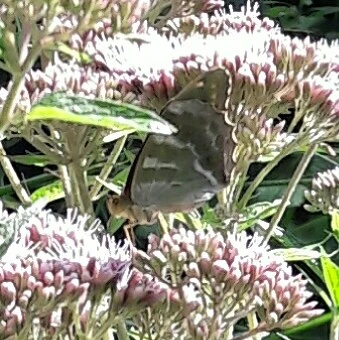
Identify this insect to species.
Argynnis paphia
